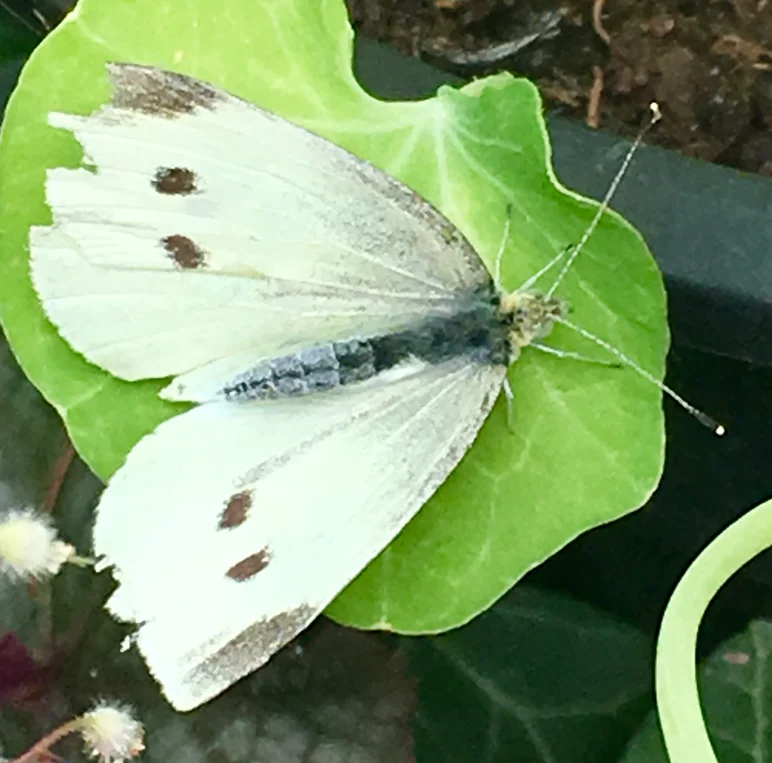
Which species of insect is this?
Pieris rapae
